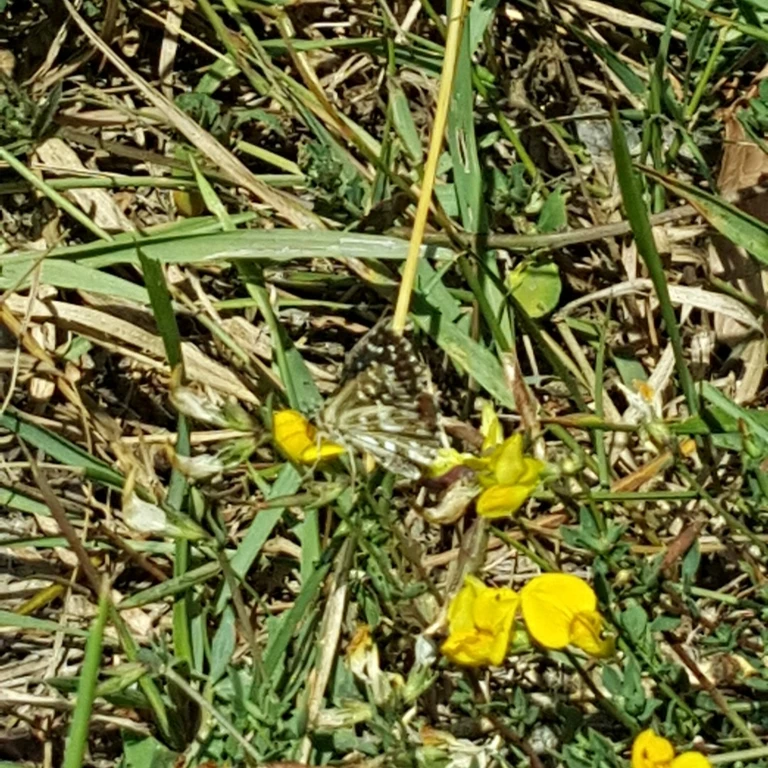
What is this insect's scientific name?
Pyrgus malvae
